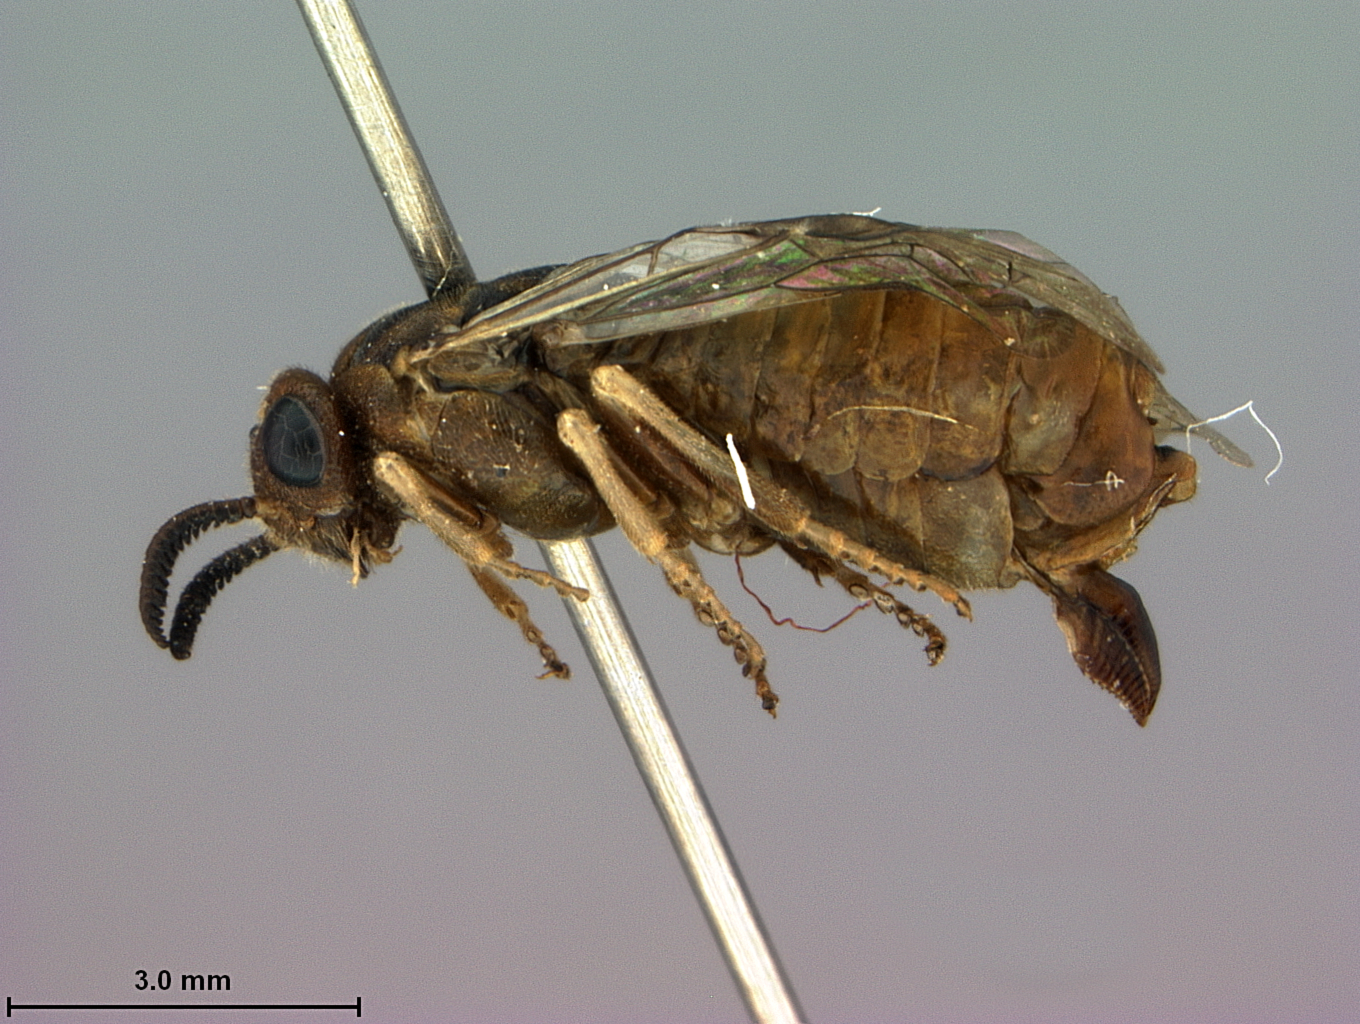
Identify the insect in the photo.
Gilpinia leksawasdii
